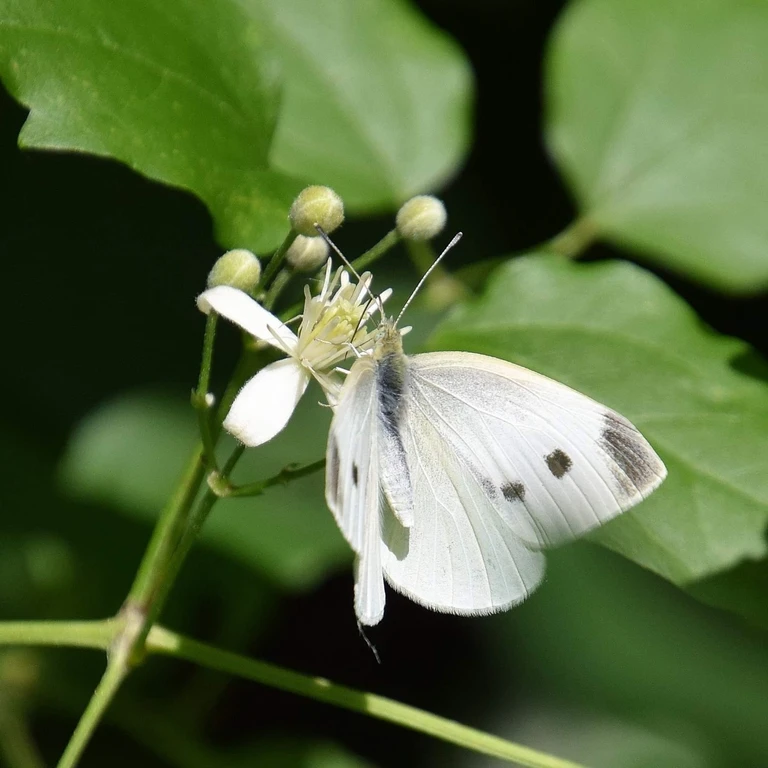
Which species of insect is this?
Pieris rapae
